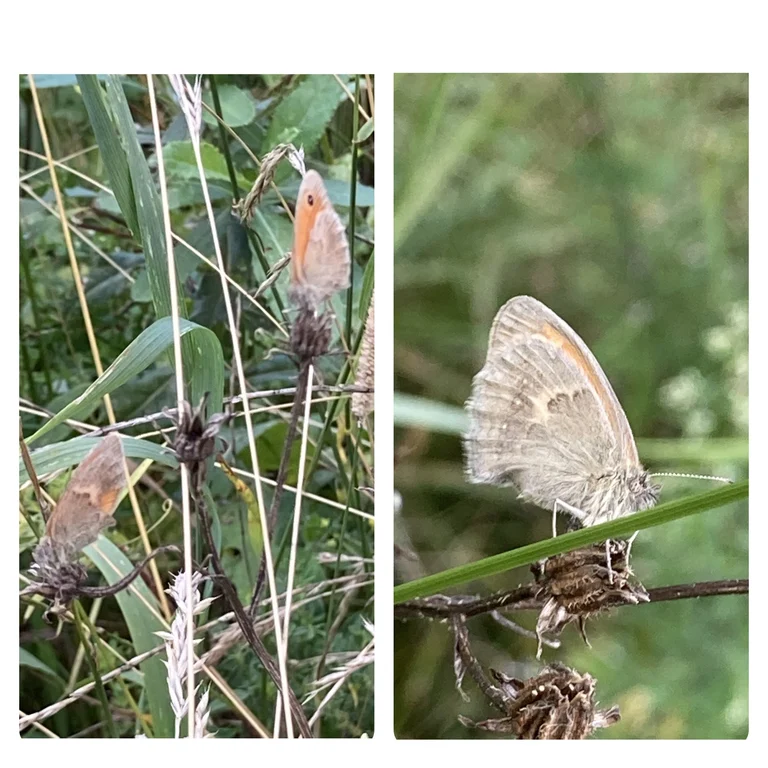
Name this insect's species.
Coenonympha pamphilus
